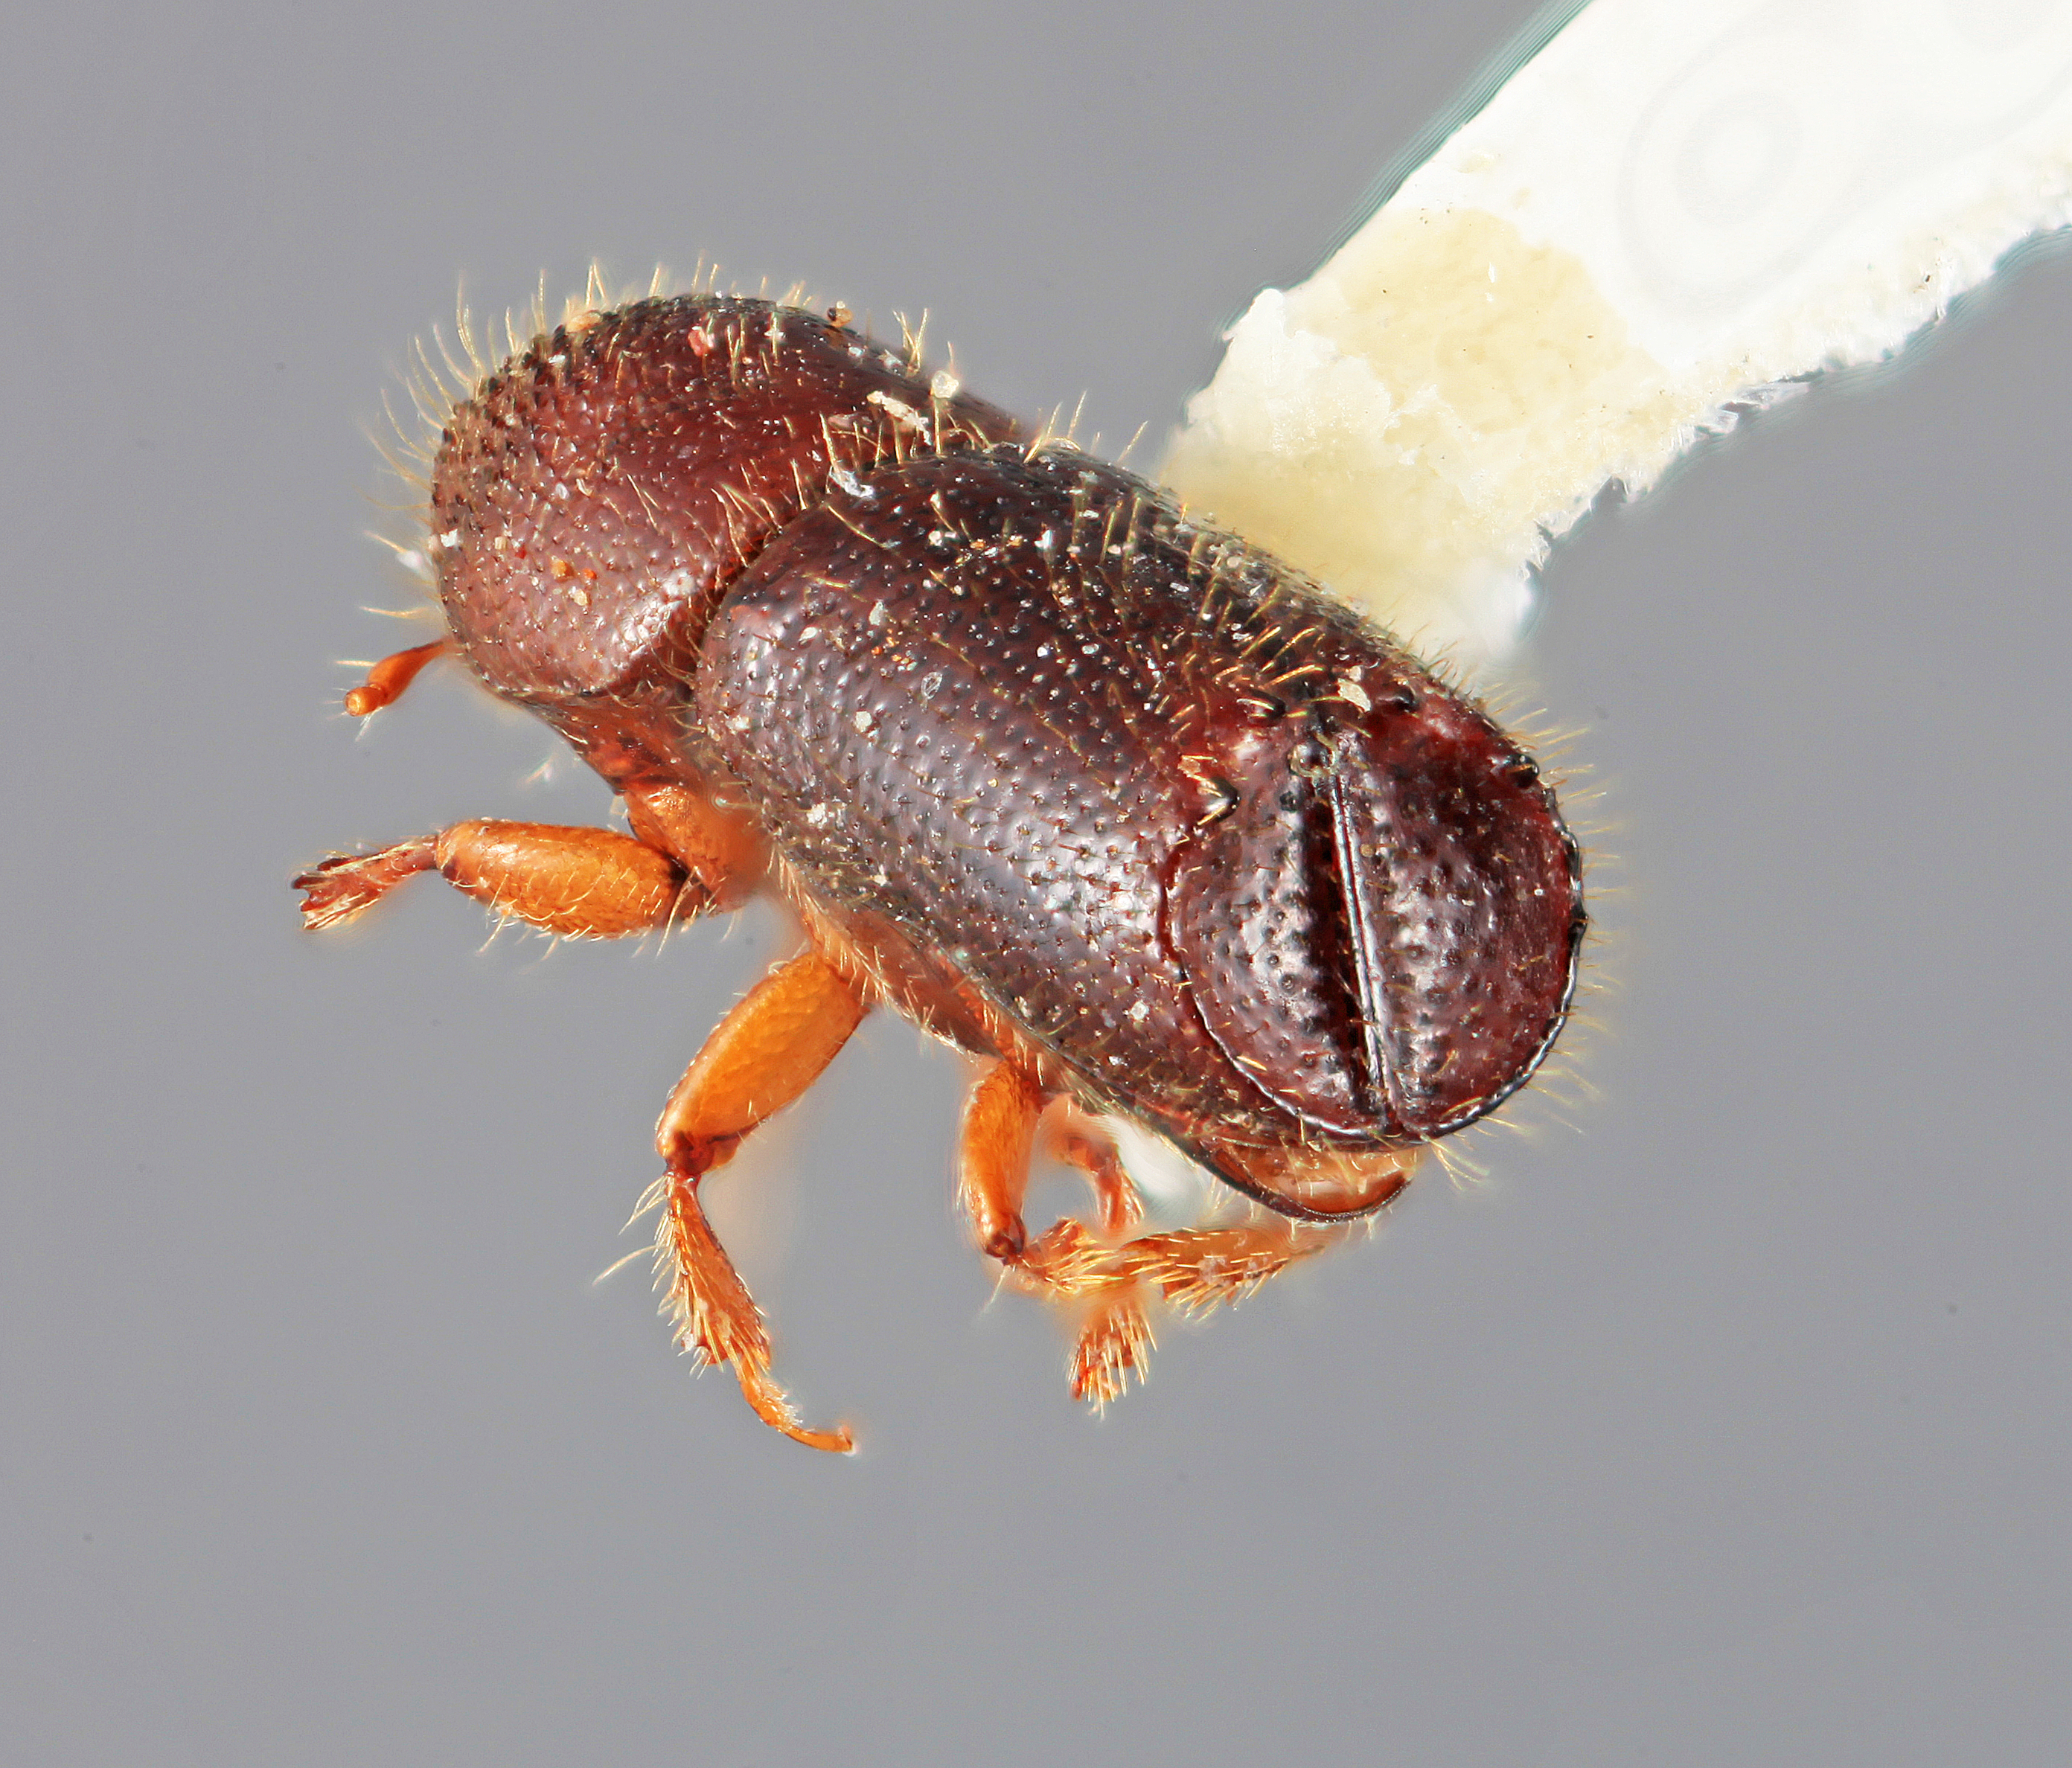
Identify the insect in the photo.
Mimips fortis
